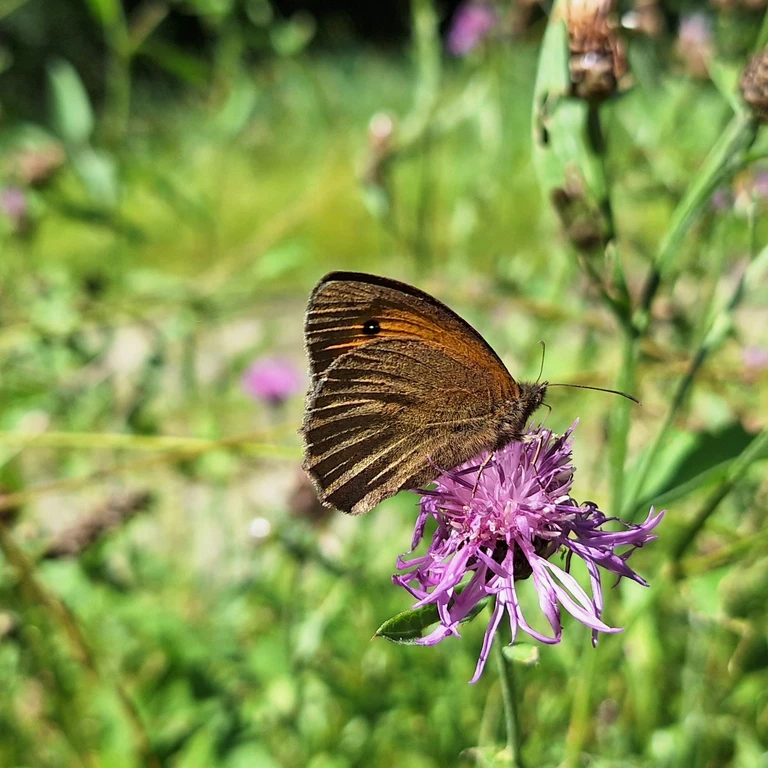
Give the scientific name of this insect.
Maniola jurtina
